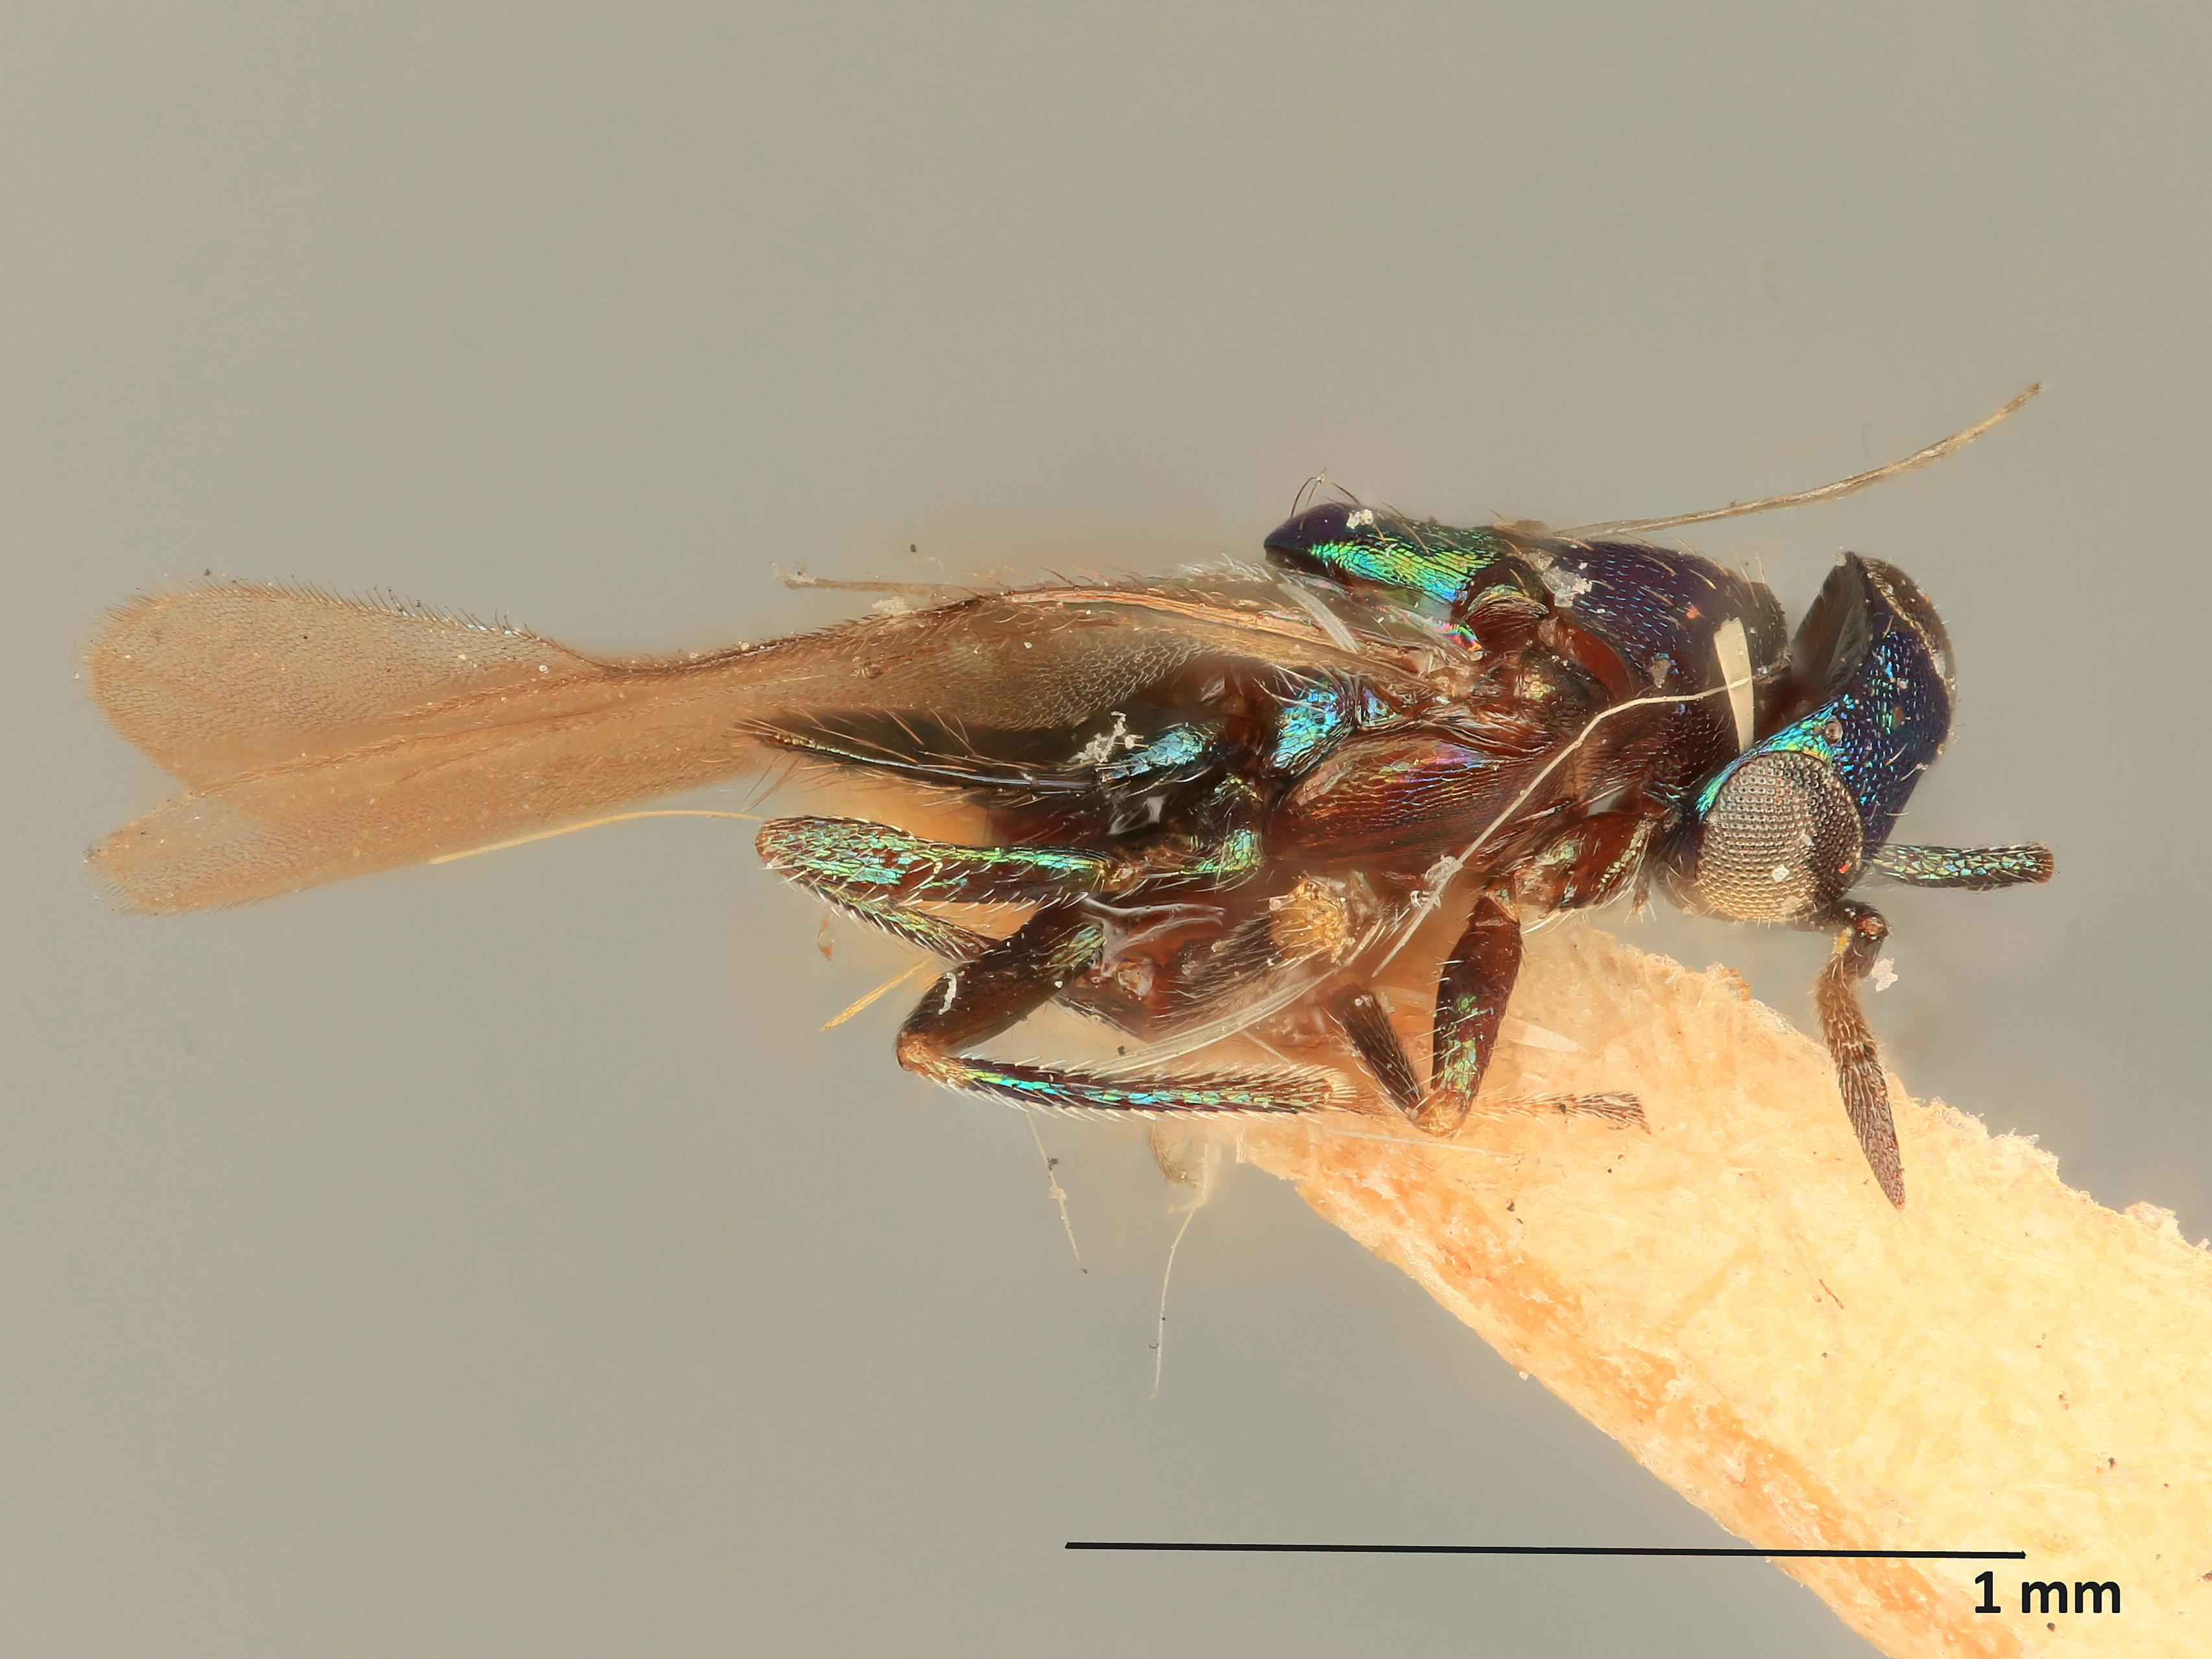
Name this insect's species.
Berecyntus bakeri
